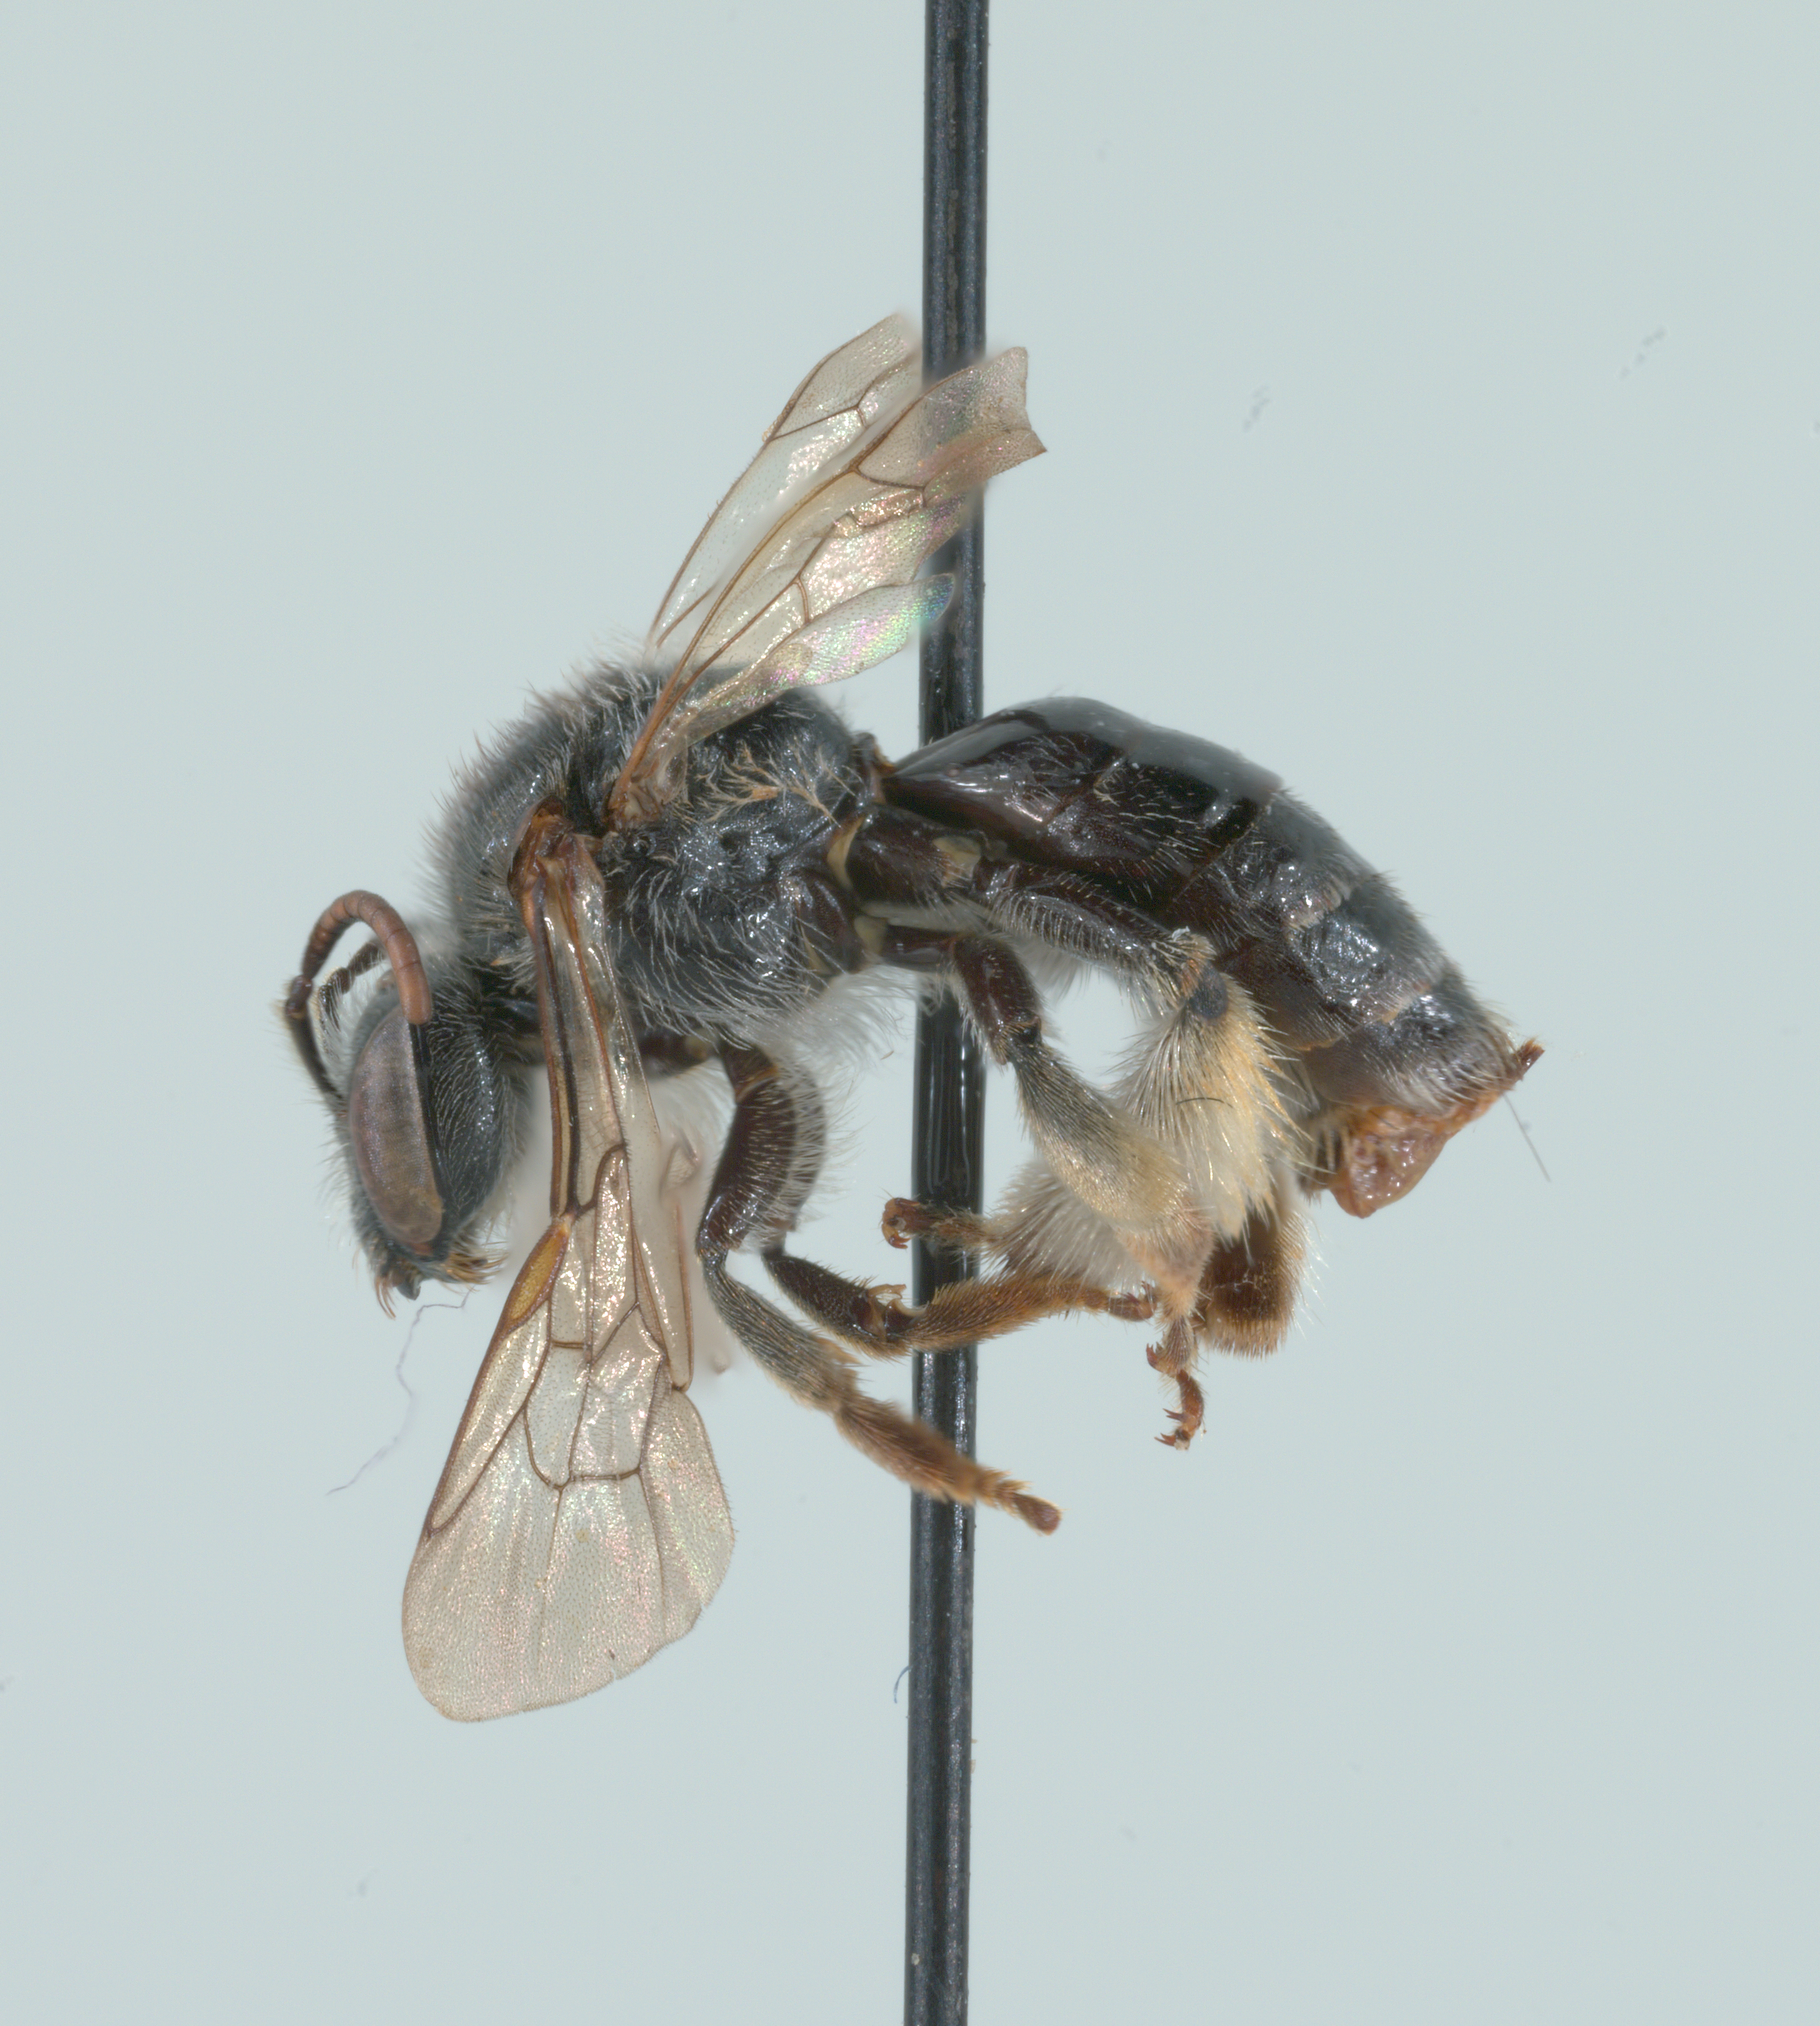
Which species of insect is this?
Macropis ciliata
